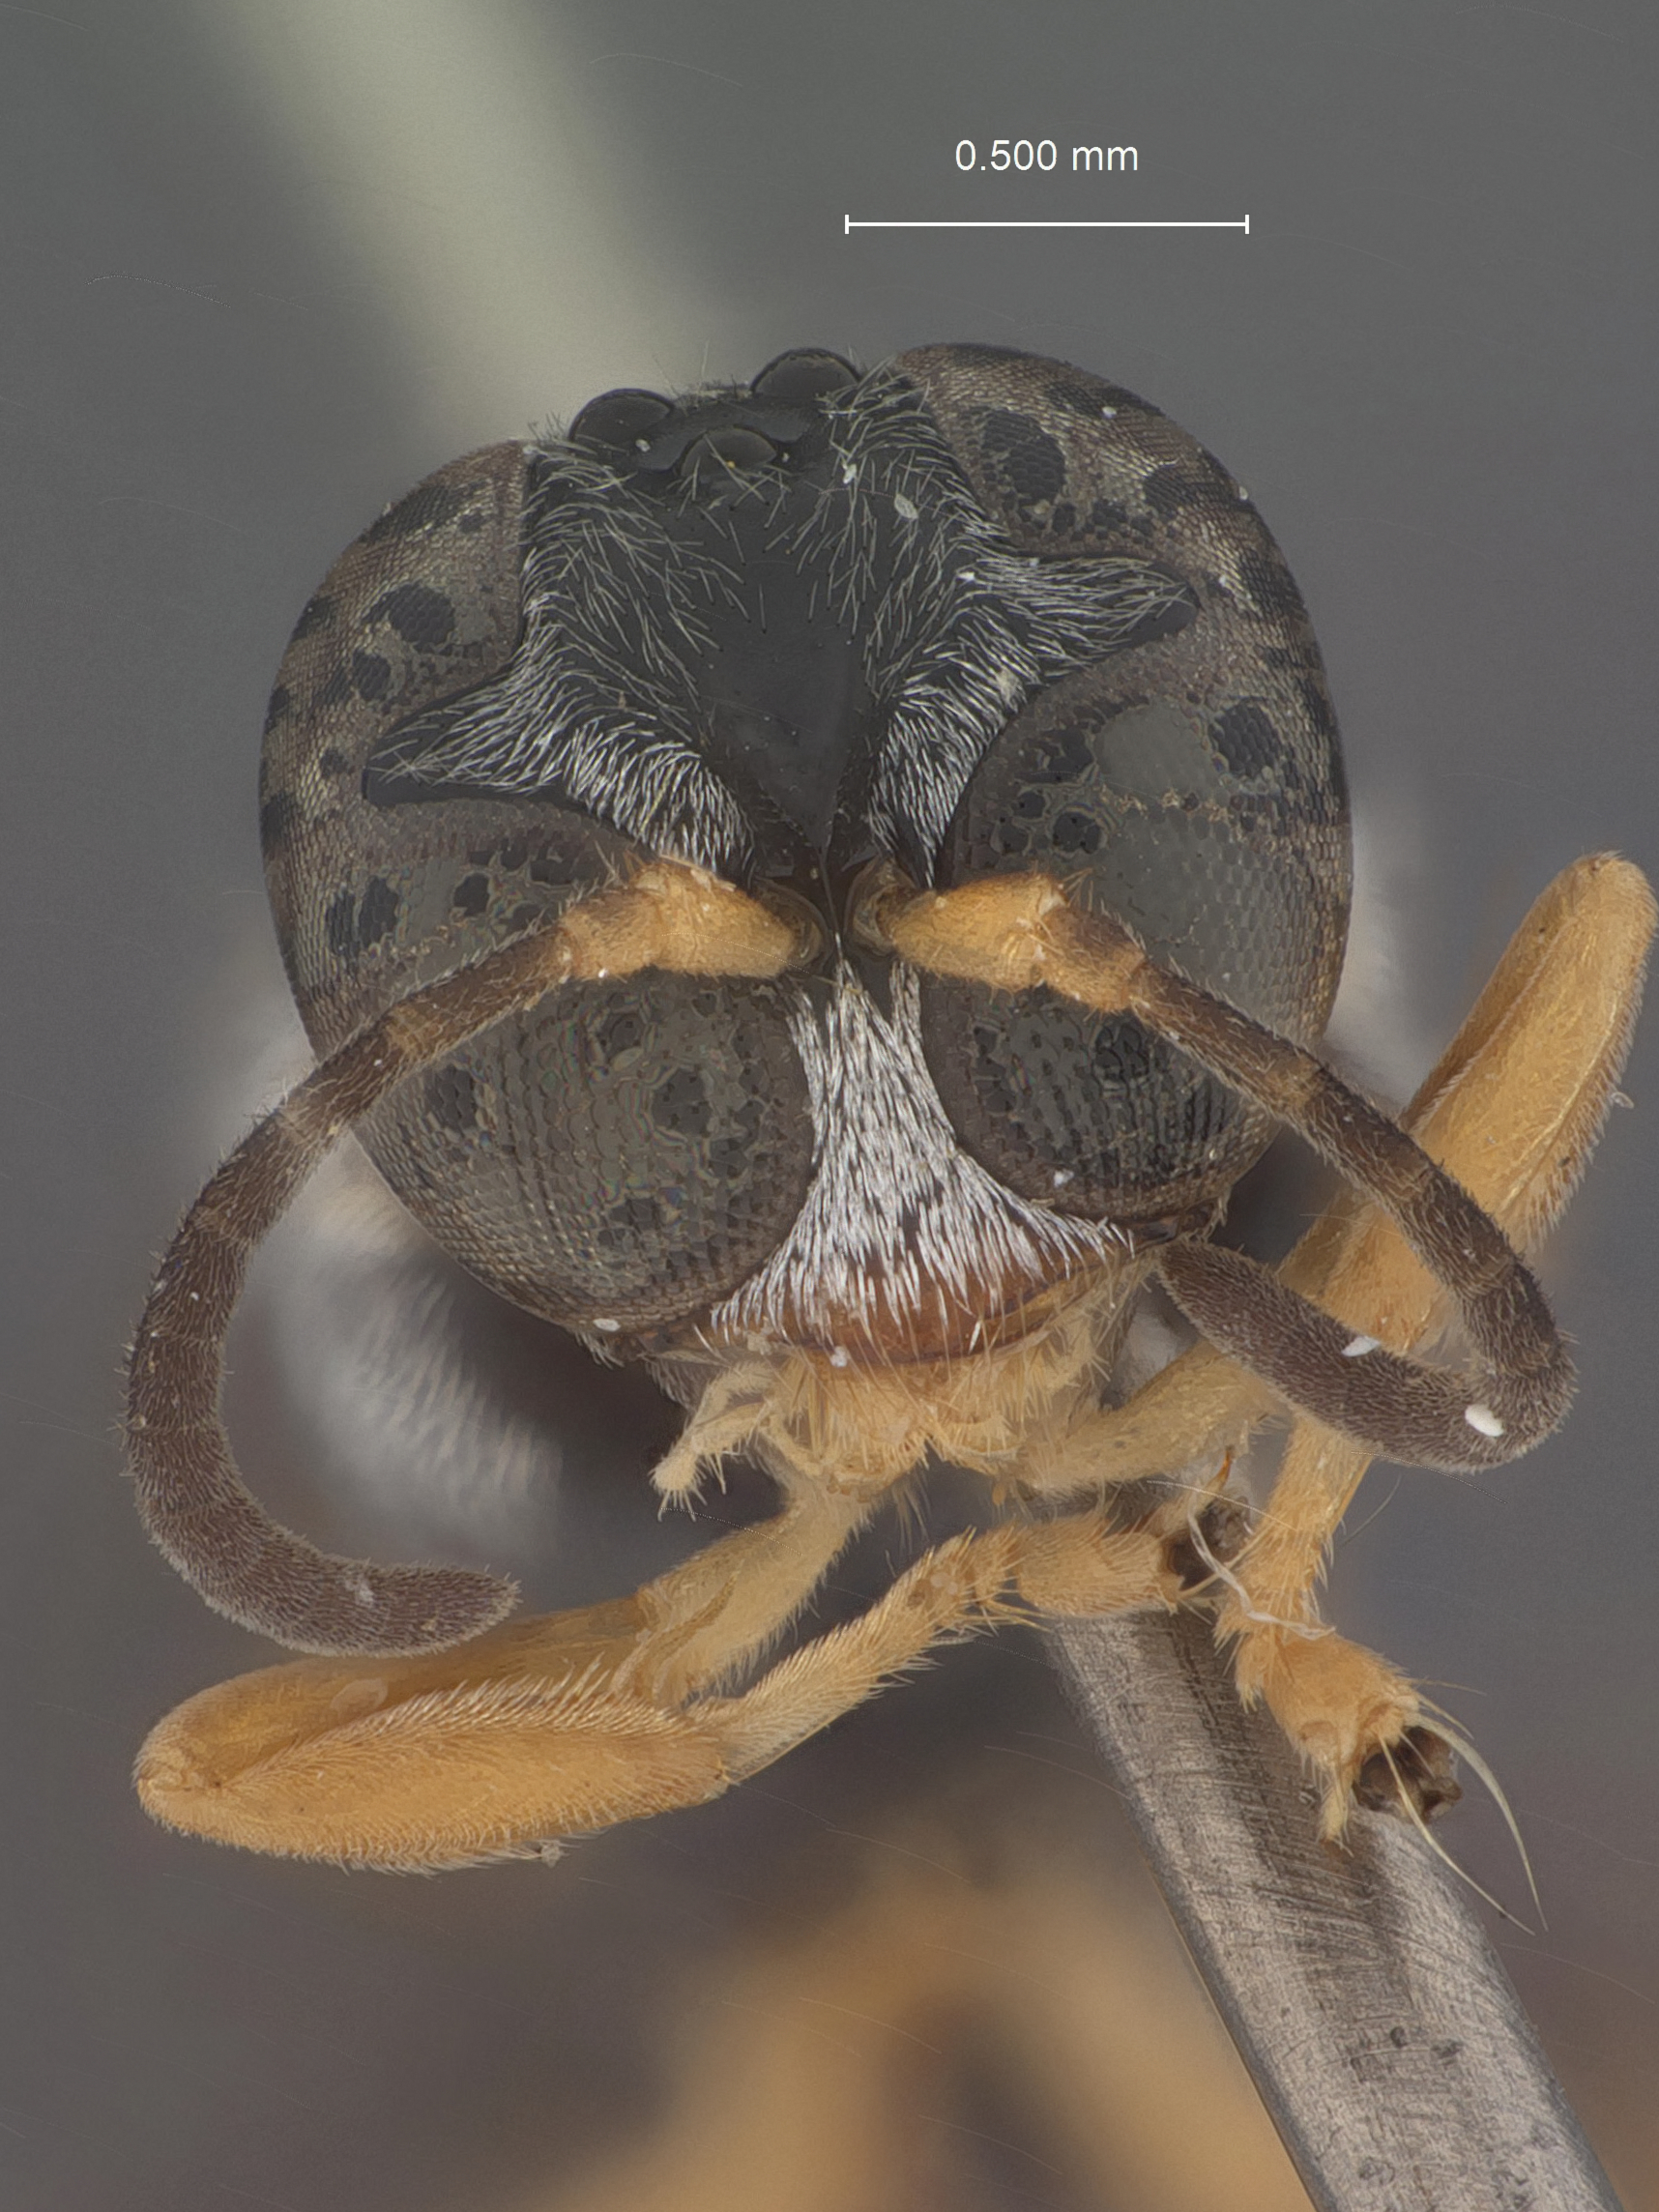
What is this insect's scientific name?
Trypoxylon triangulum
